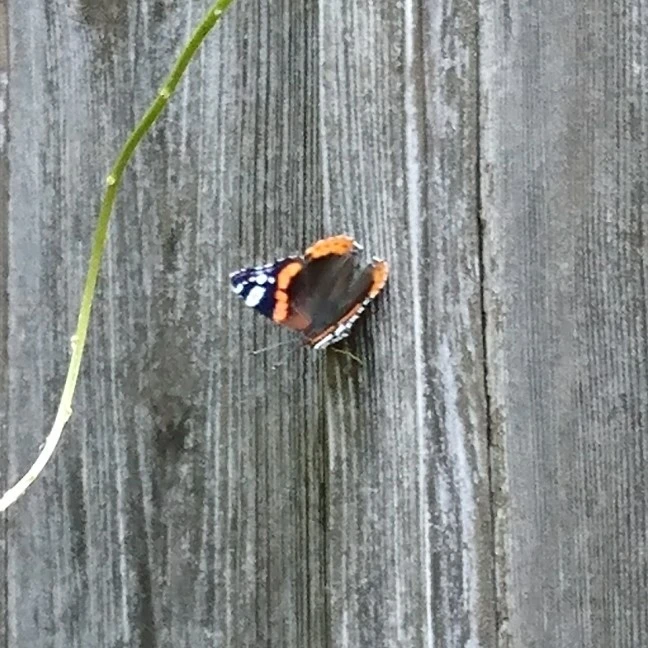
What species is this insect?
Vanessa atalanta
